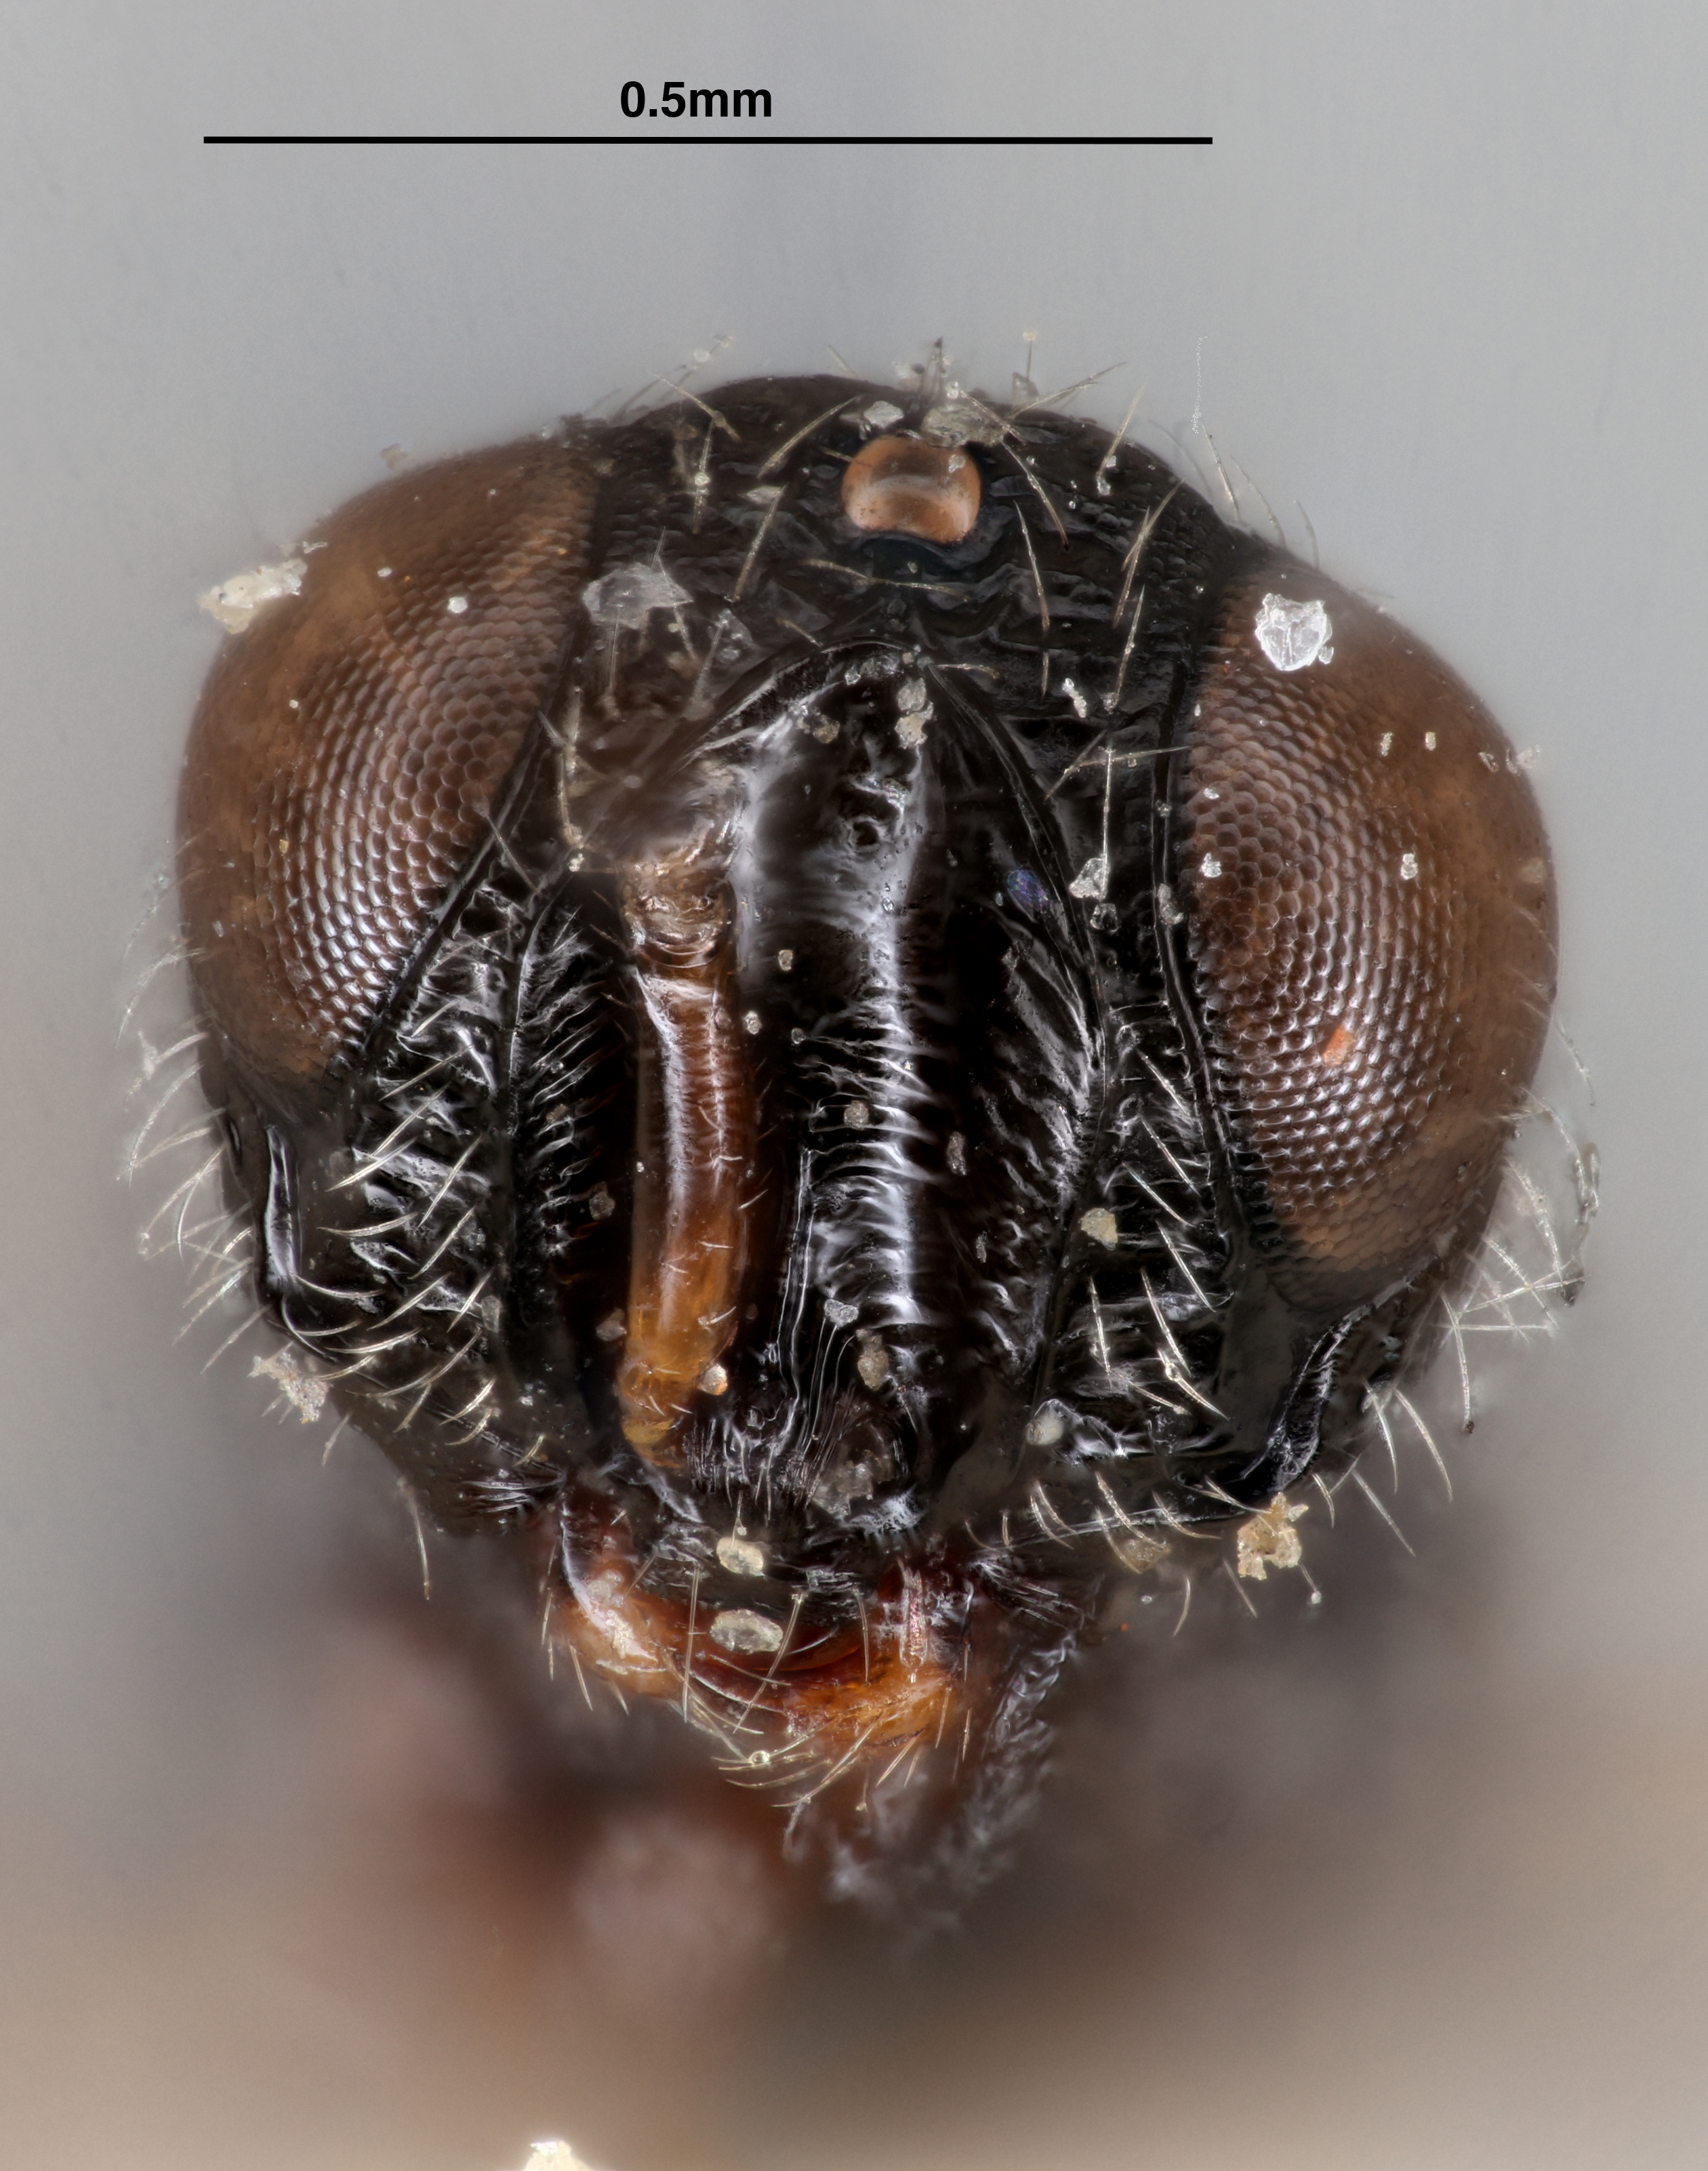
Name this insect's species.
Baryconus bharatus
